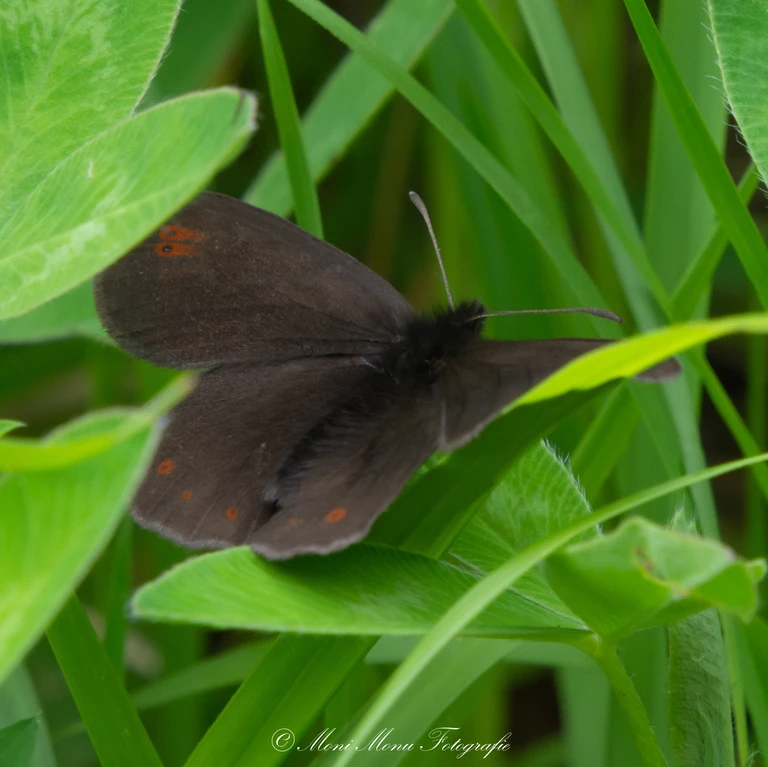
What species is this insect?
Erebia oeme
